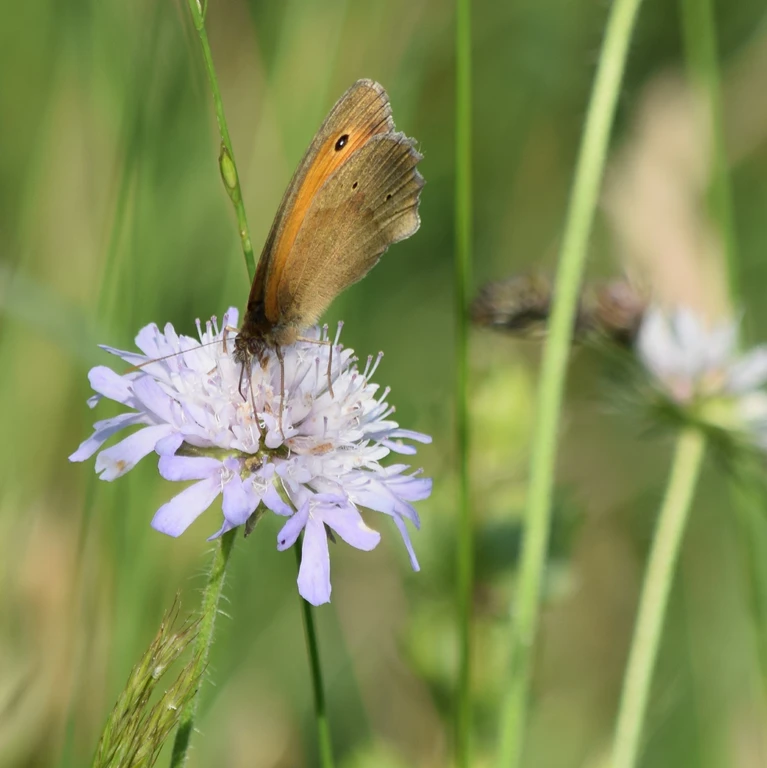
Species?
Maniola jurtina
